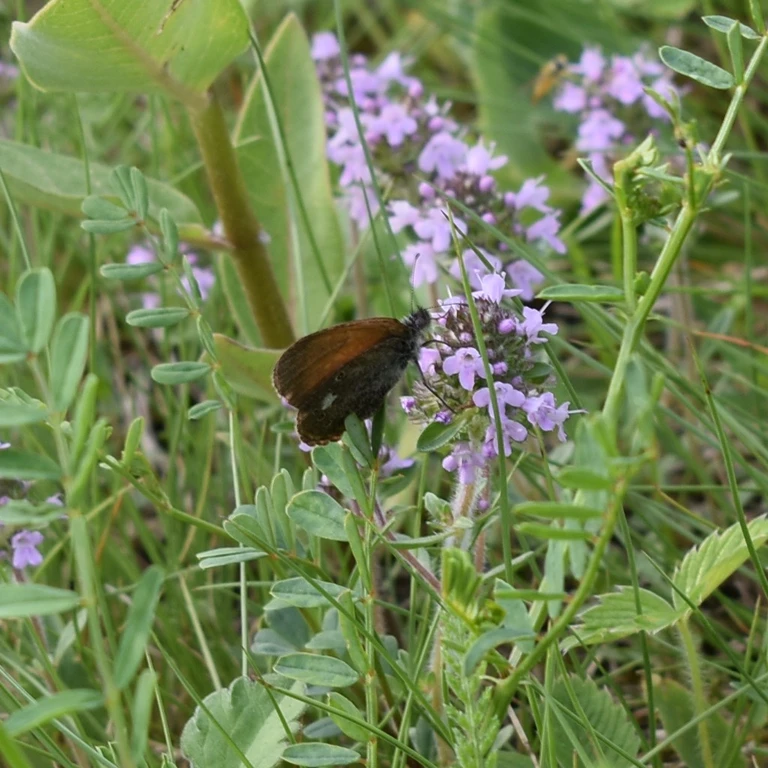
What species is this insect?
Coenonympha glycerion (also Coenonympha iphis)
